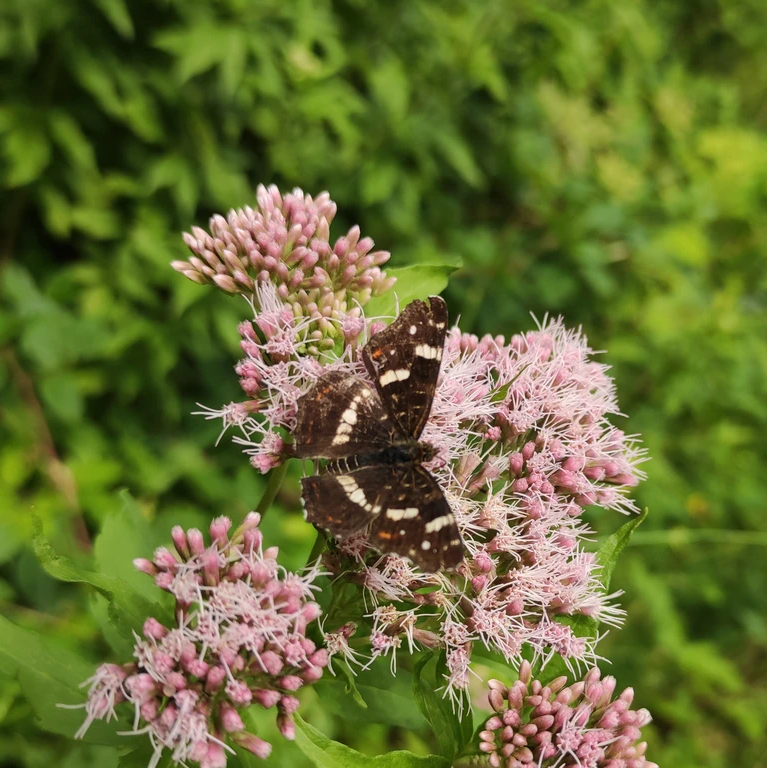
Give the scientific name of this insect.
Araschnia levana
